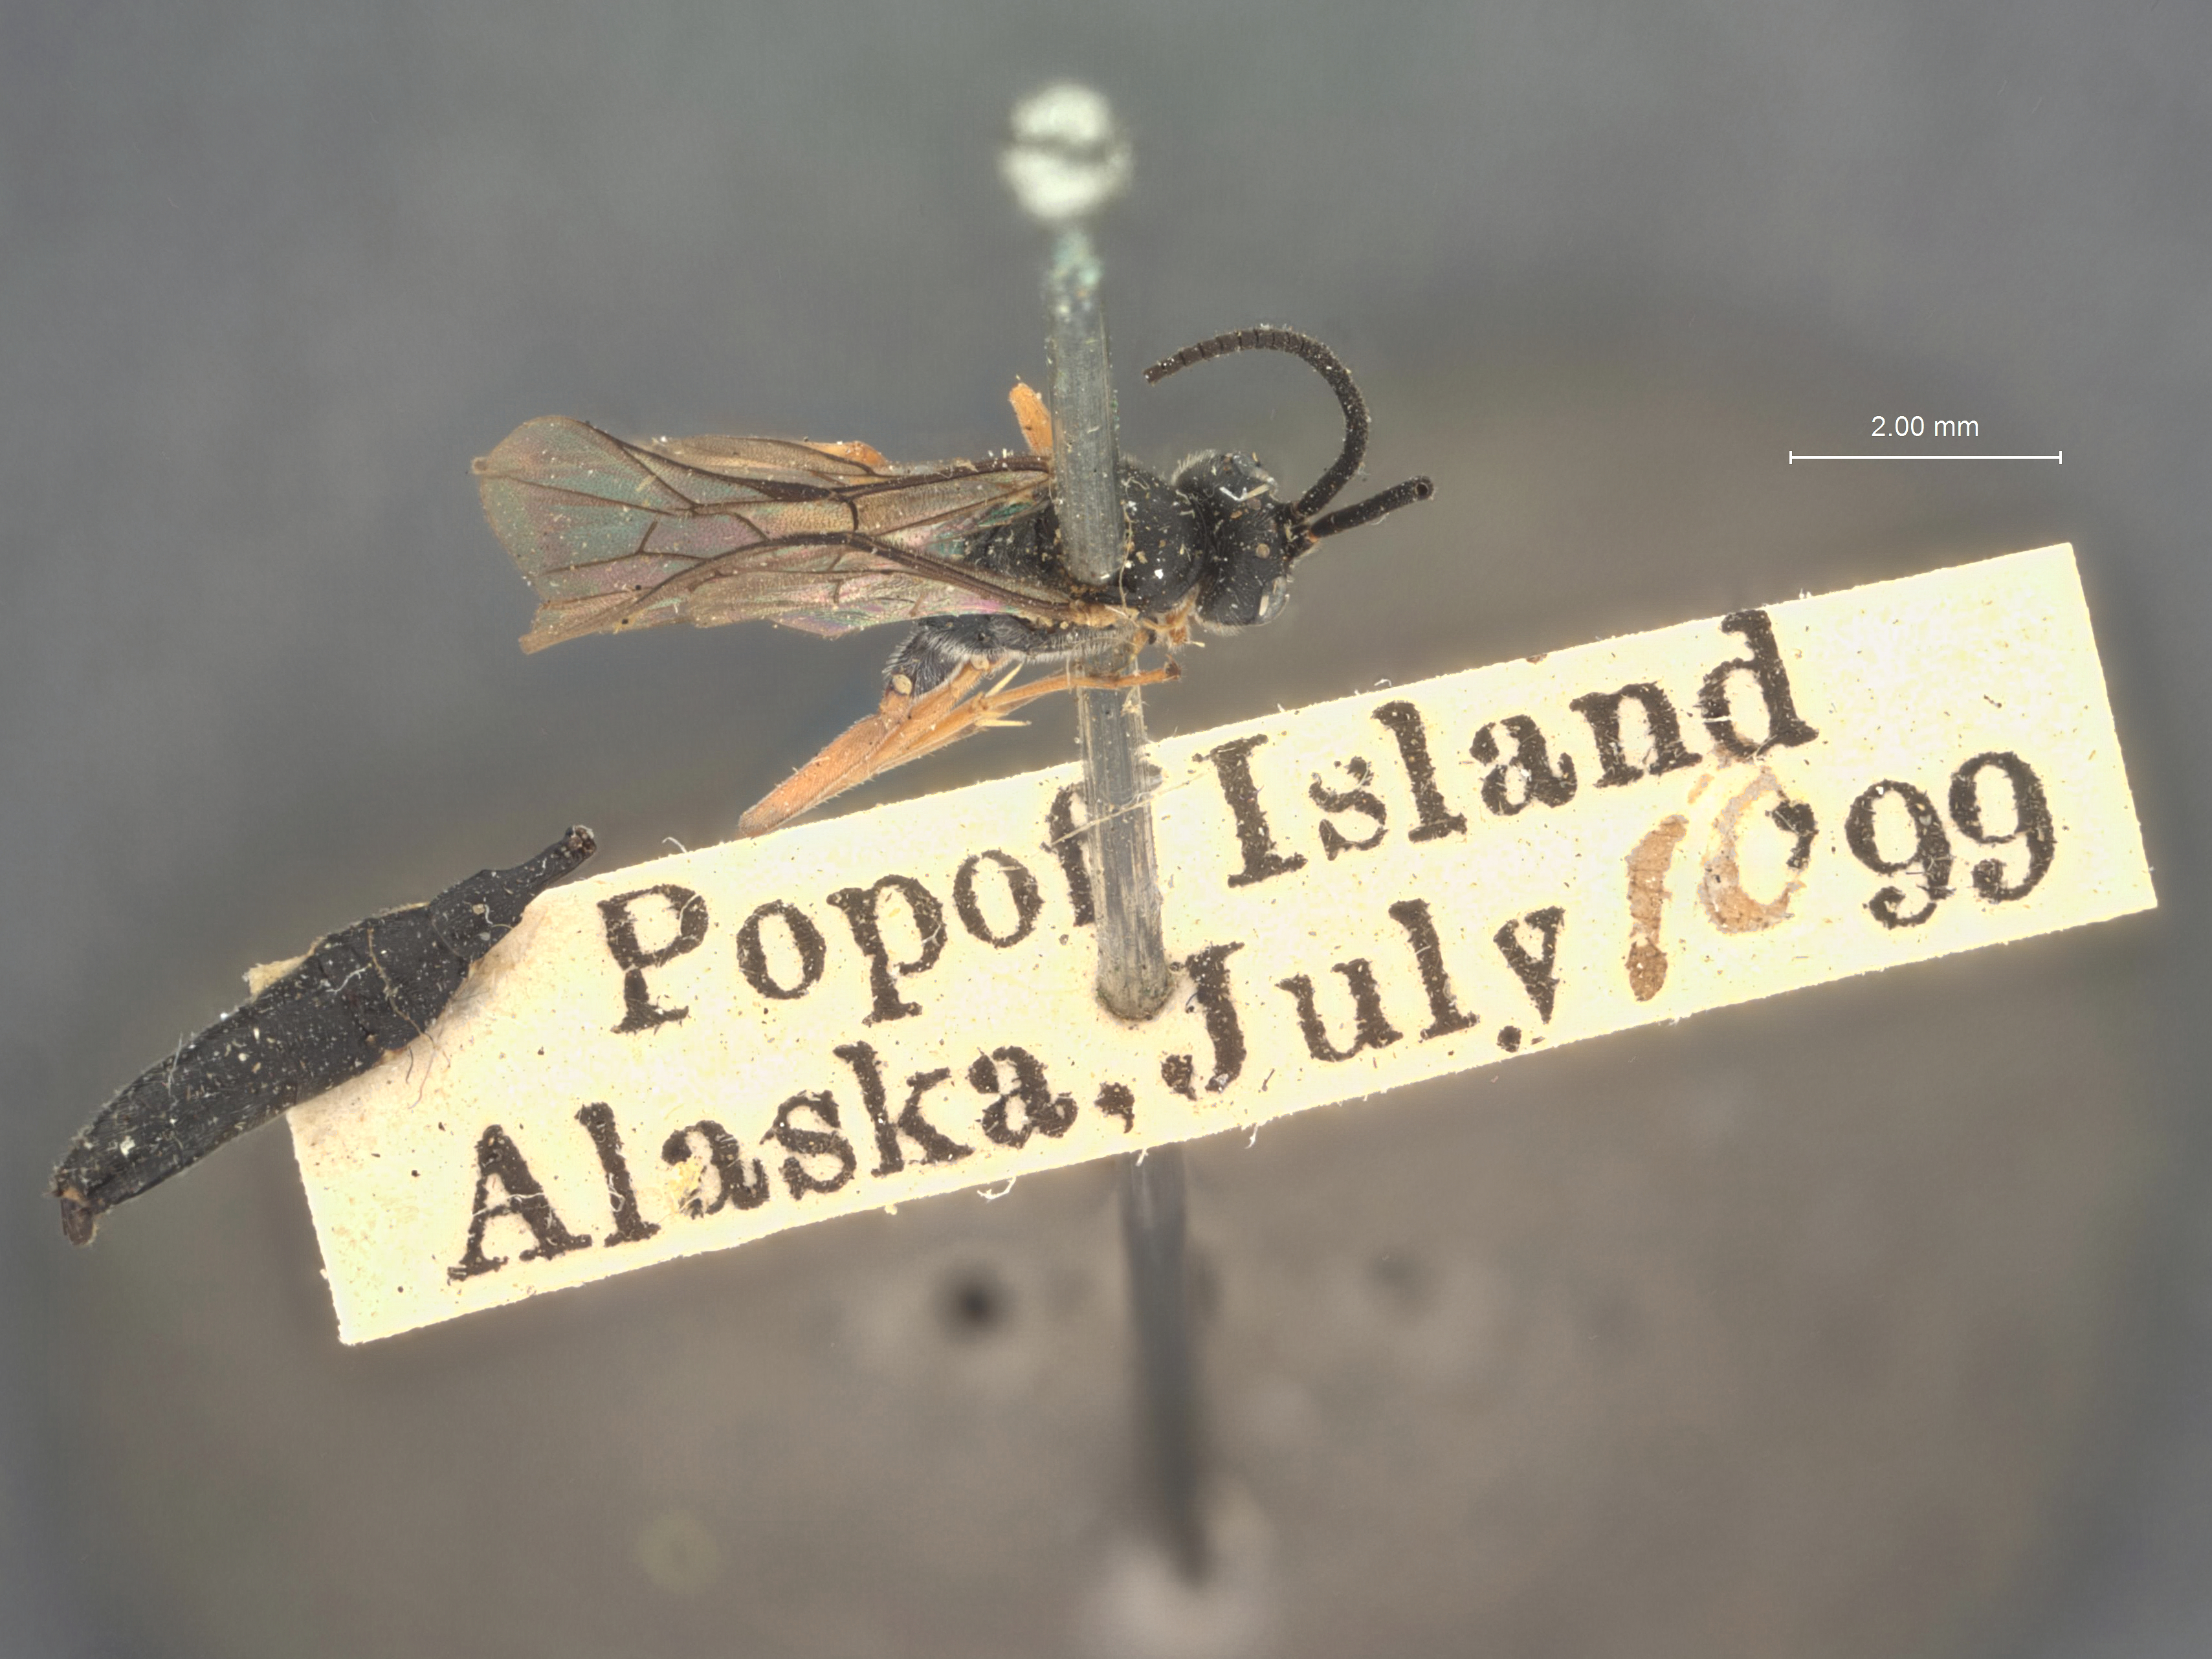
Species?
Zachresta popoffensis
